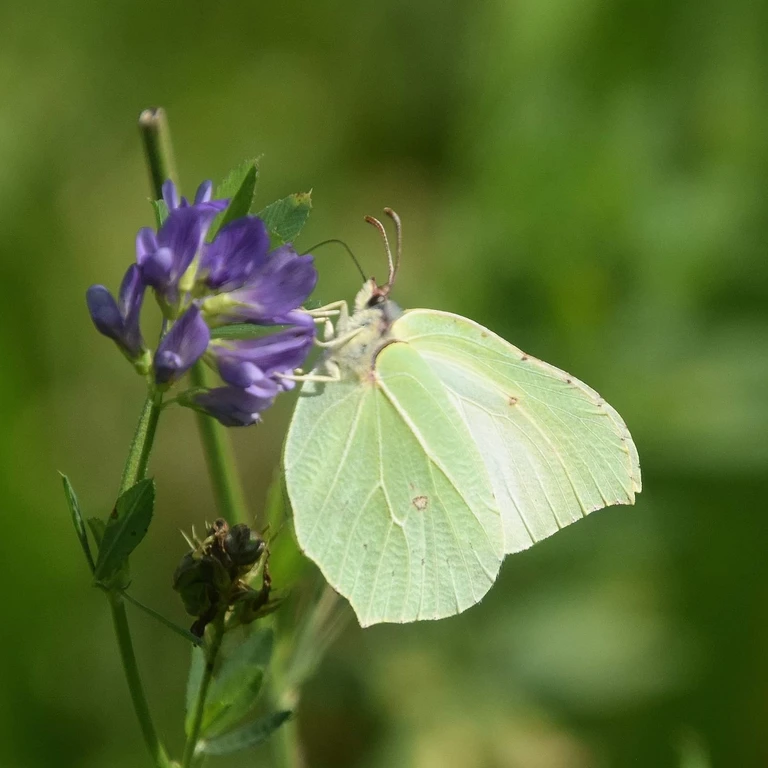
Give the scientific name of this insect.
Gonepteryx rhamni
